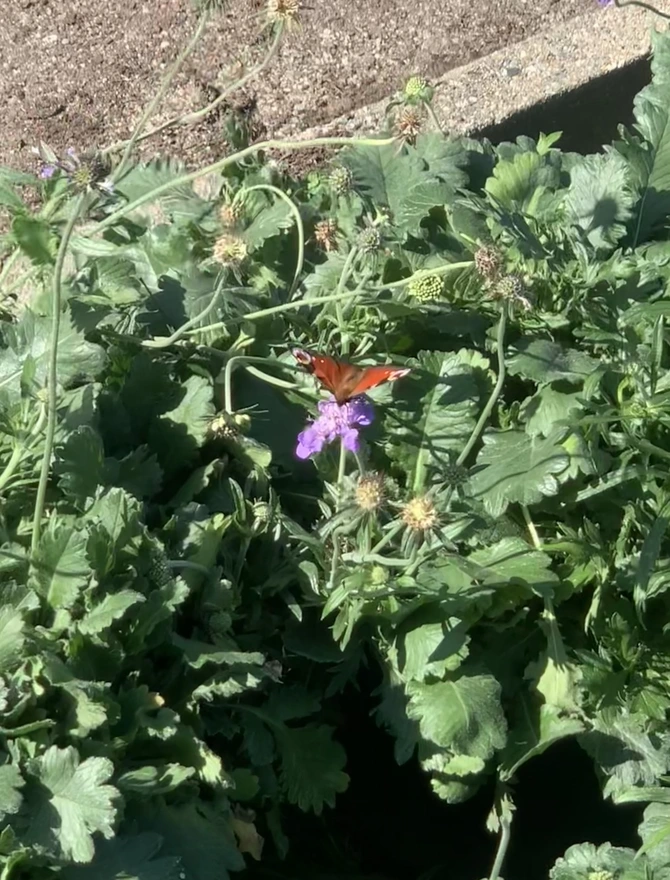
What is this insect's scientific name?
Aglais io
